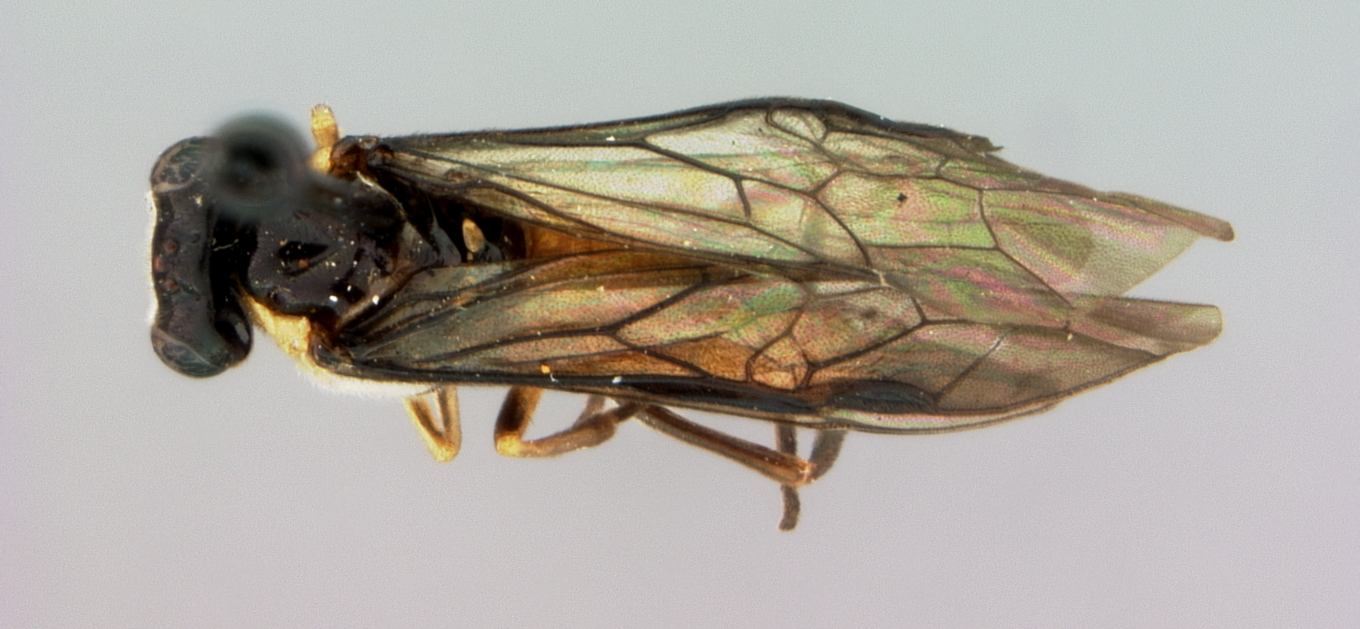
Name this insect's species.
Proselandria peruviana
